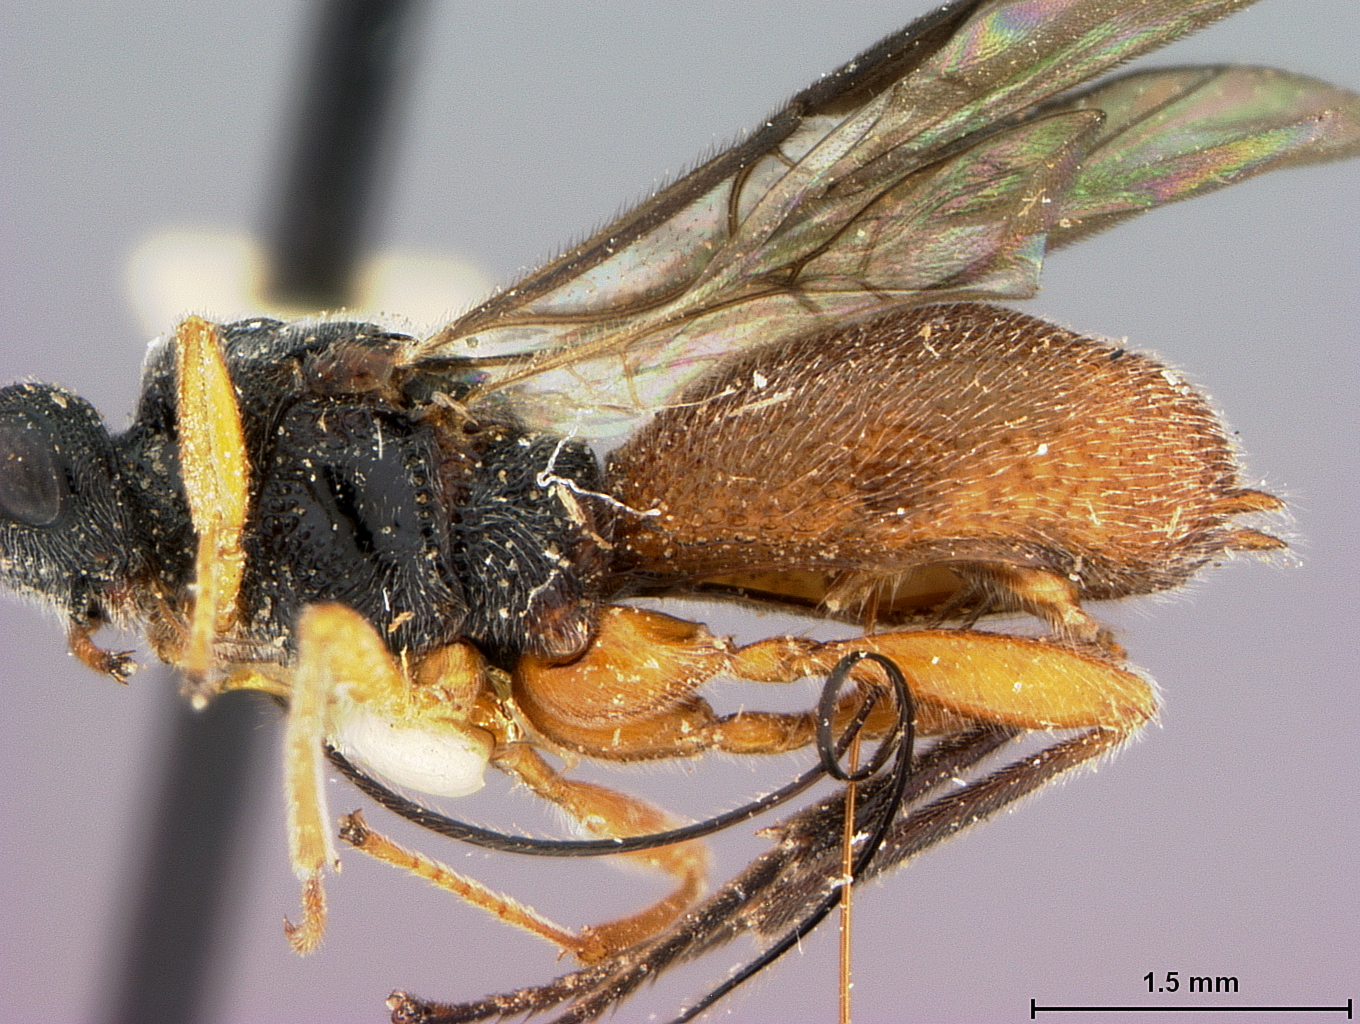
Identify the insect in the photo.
Urosigalphus muesebecki
